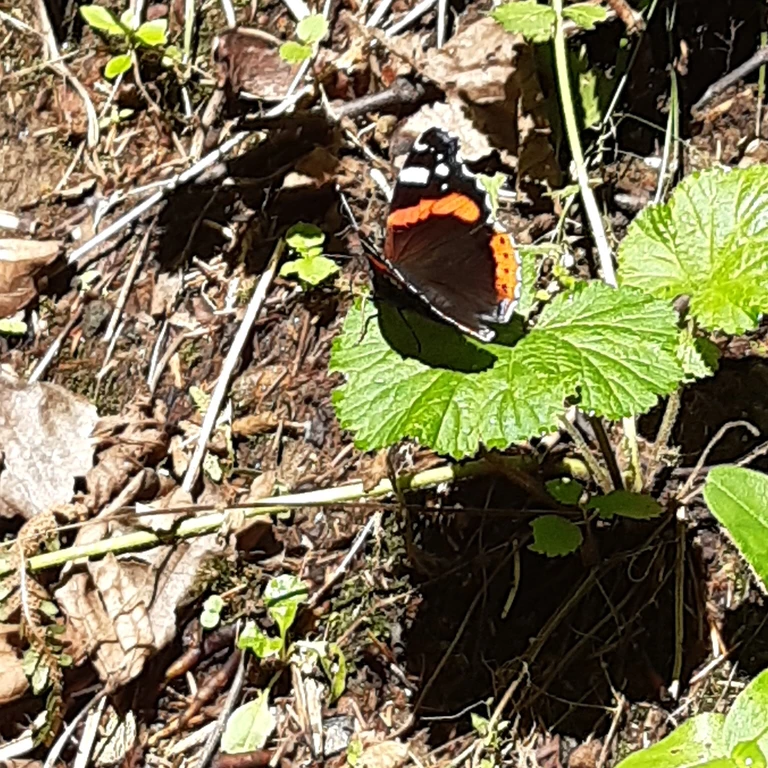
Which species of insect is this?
Vanessa atalanta
